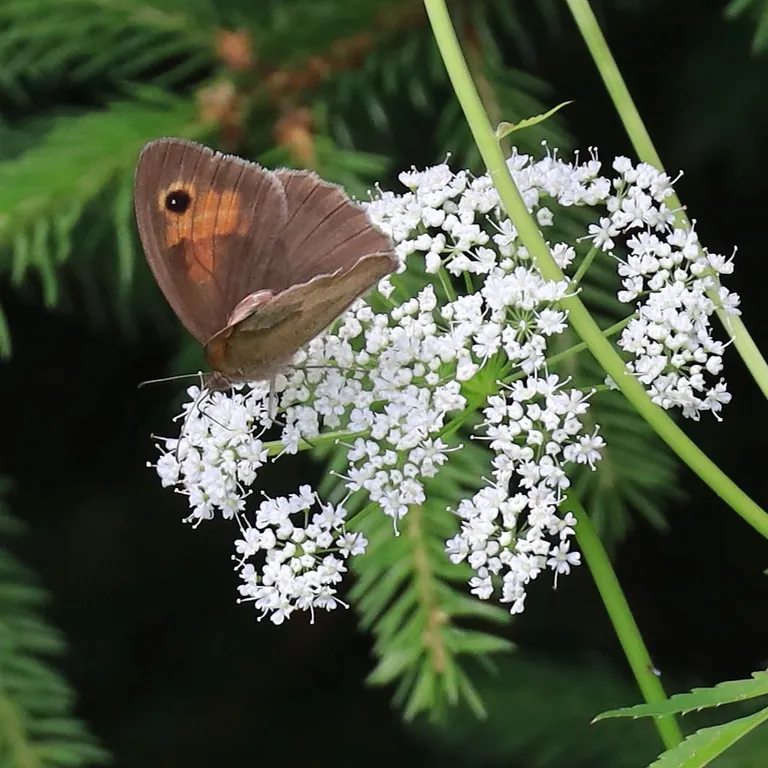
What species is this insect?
Maniola jurtina
